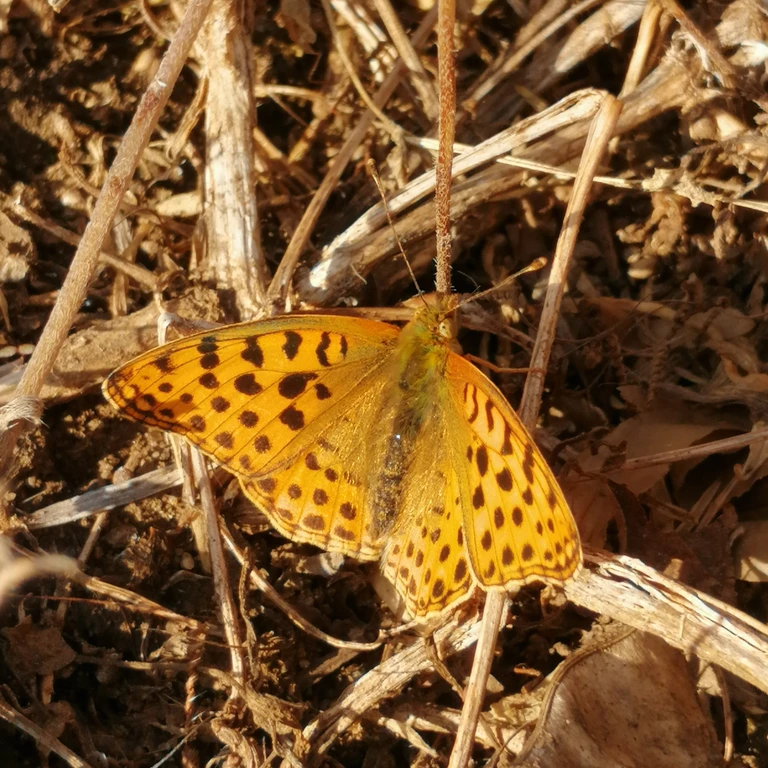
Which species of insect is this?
Issoria lathonia
